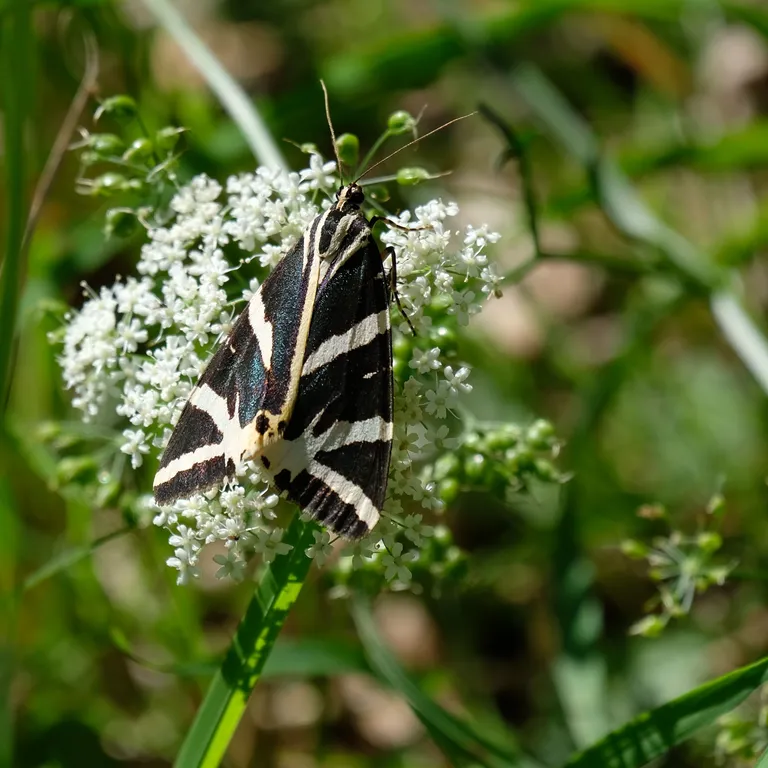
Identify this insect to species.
Euplagia quadripunctaria
